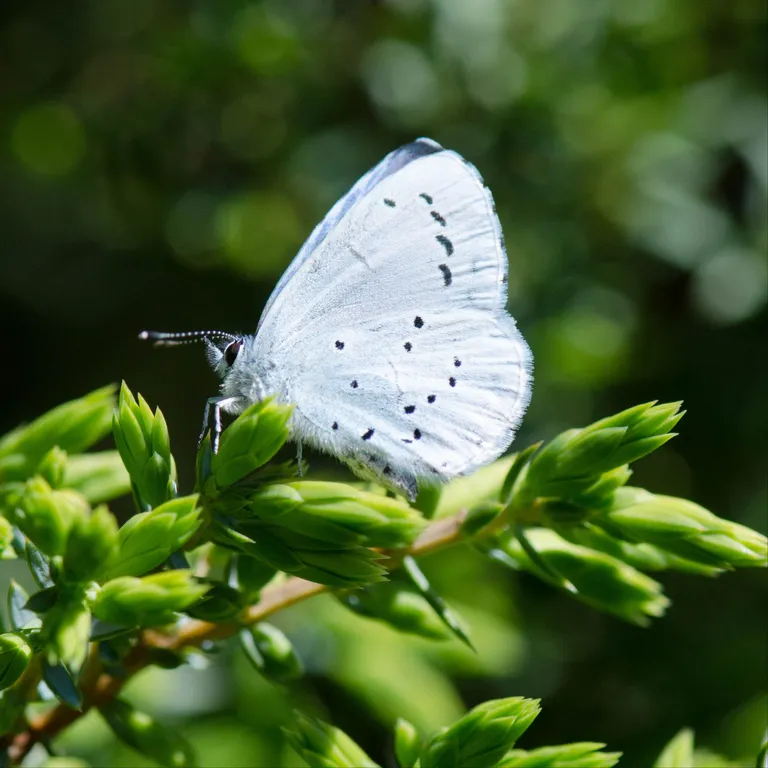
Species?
Celastrina argiolus
